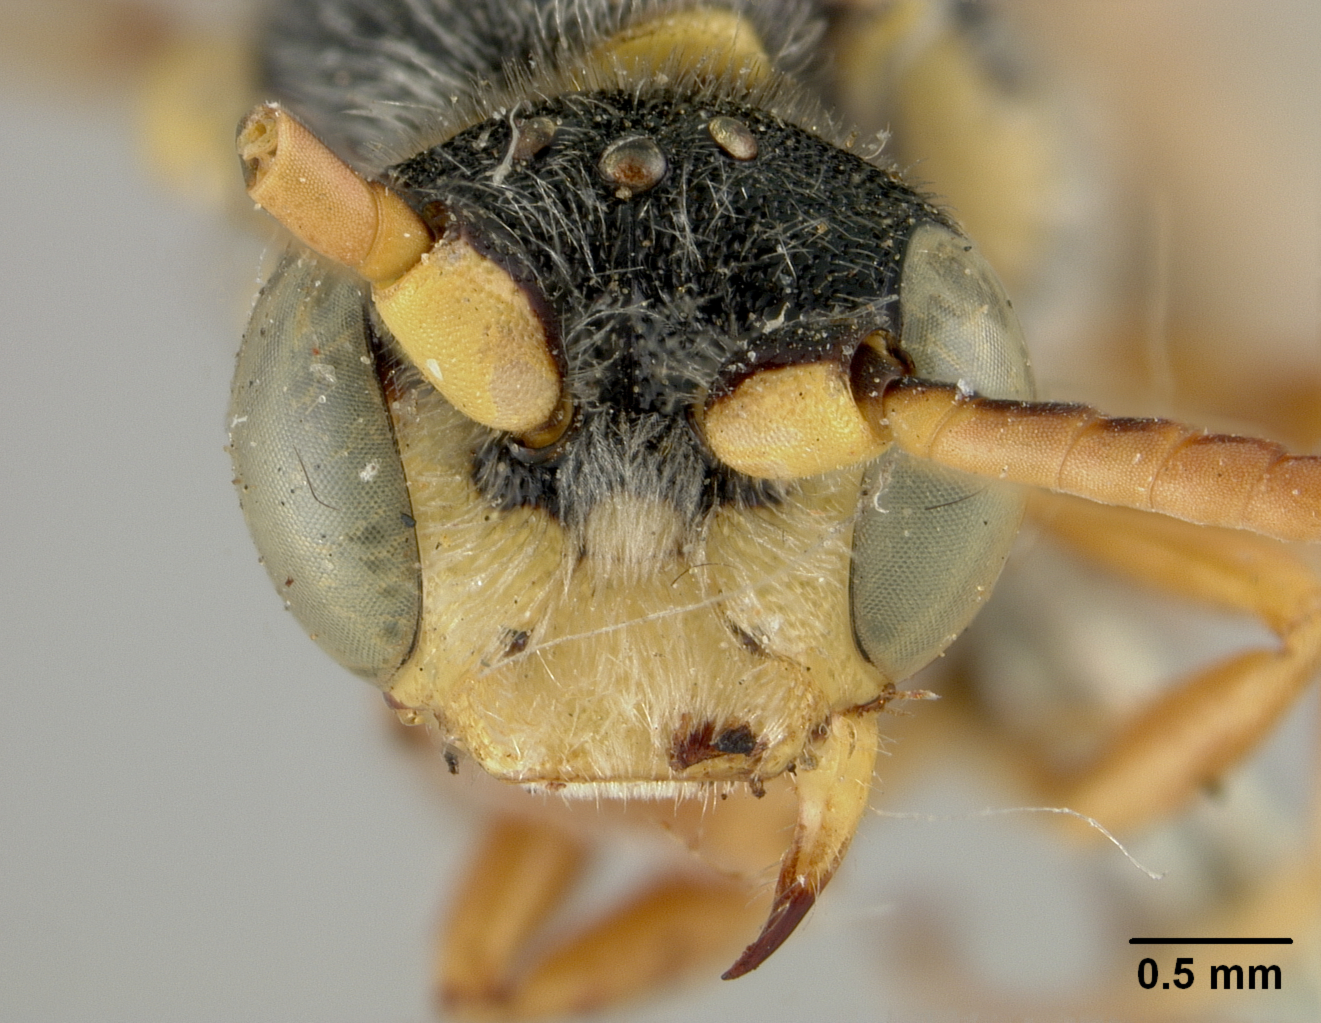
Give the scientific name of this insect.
Nomada pascoensis
